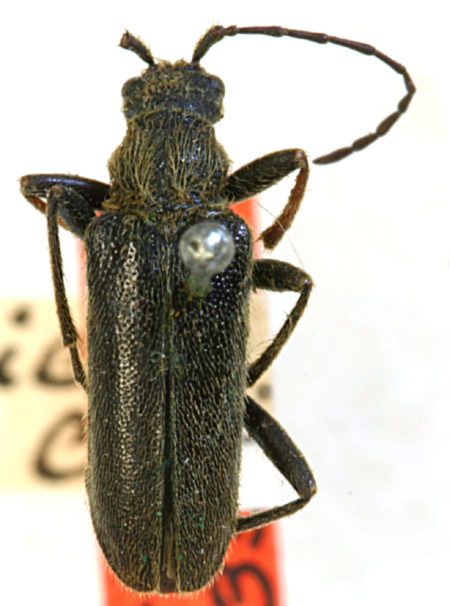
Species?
Leptacmaeops quadriceps (also Cortodera subpilosa)
